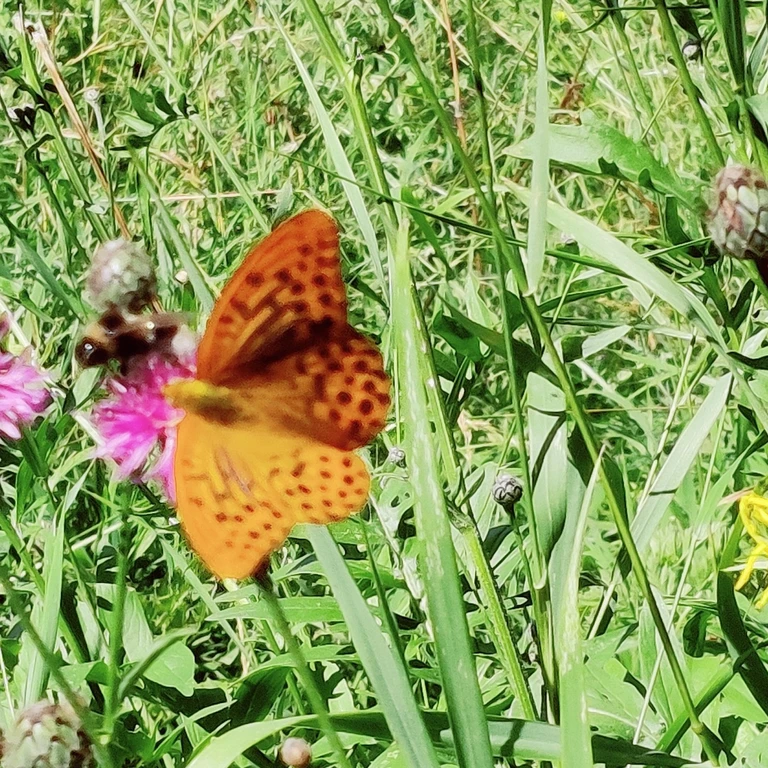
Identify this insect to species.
Argynnis paphia
